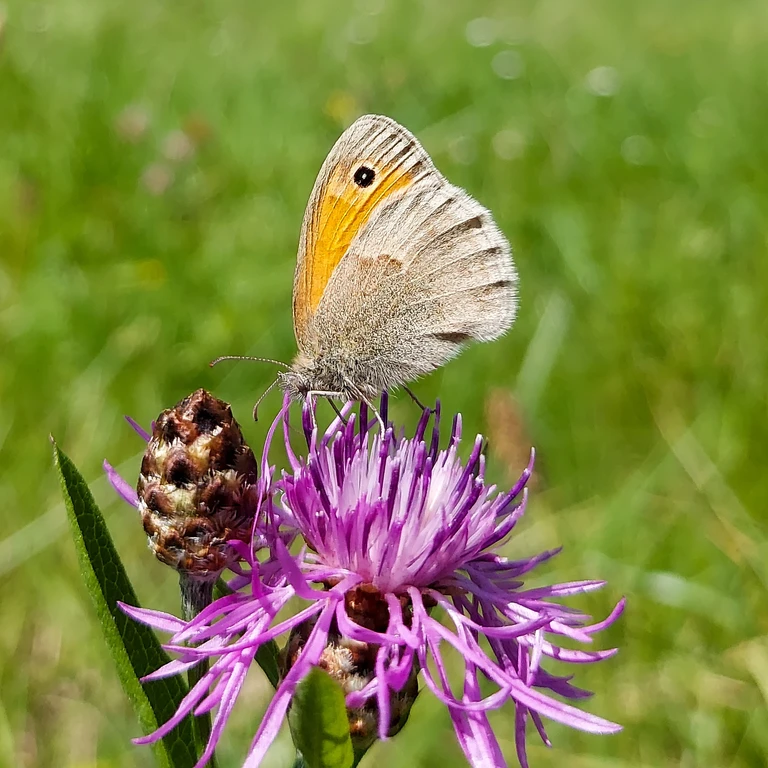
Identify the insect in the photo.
Coenonympha pamphilus
